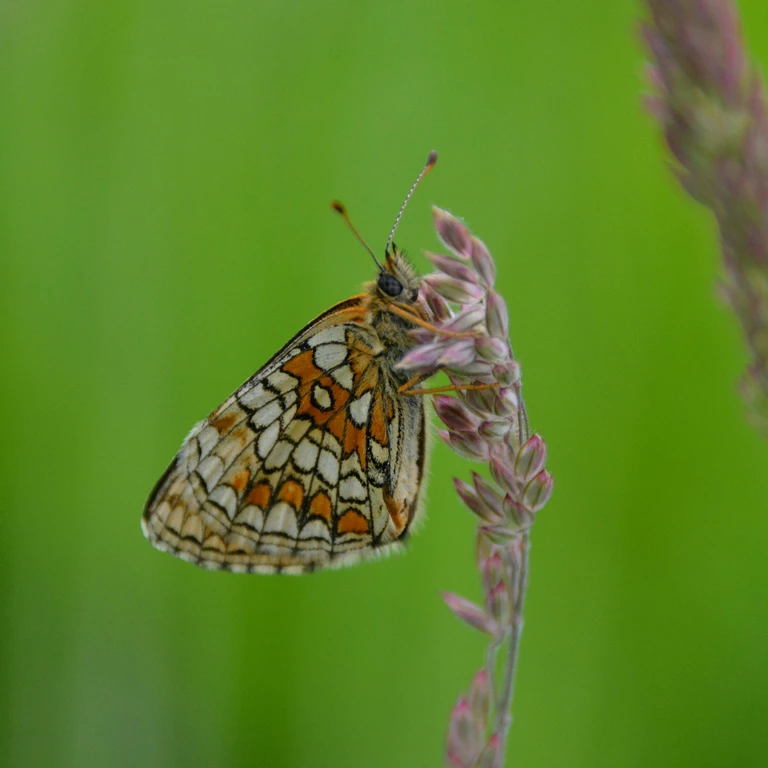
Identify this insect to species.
Melitaea athalia
